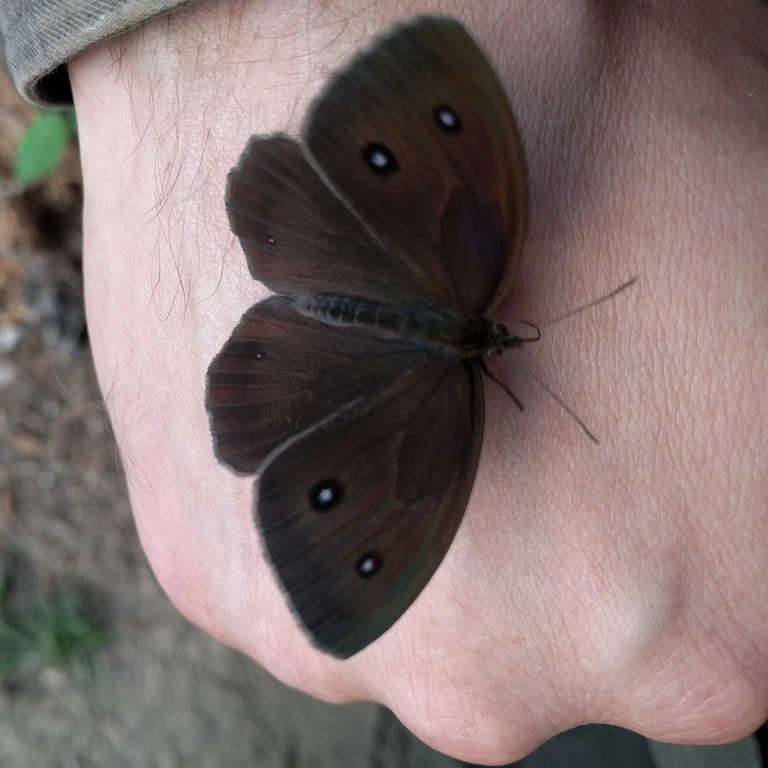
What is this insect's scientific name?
Minois dryas
